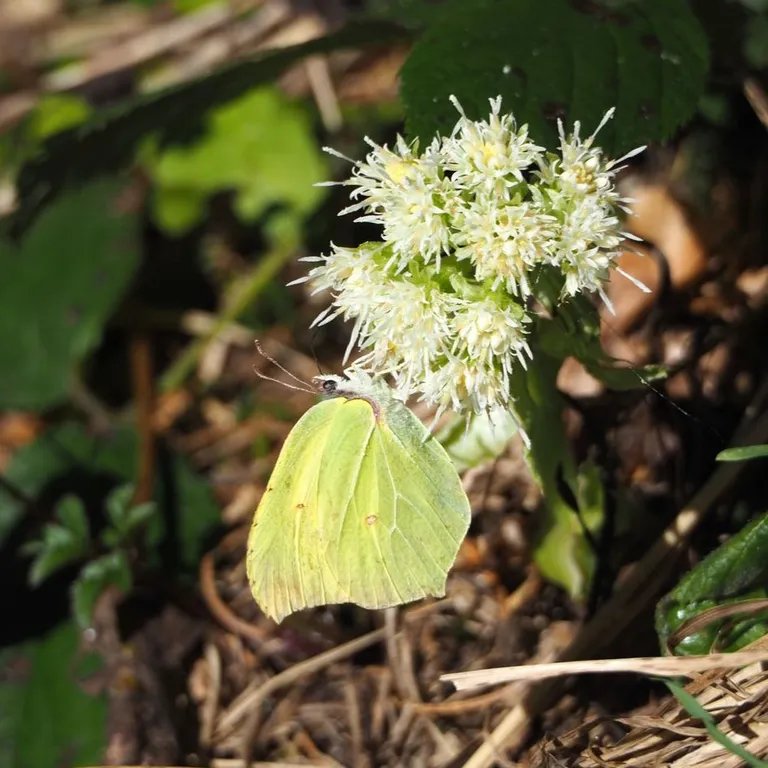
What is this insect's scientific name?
Gonepteryx rhamni
